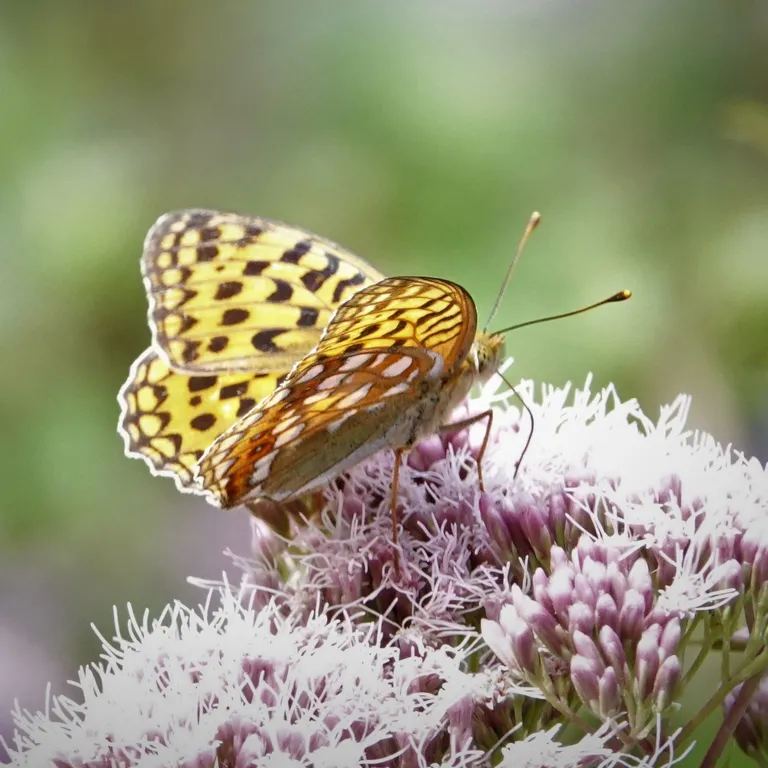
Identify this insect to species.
Fabriciana adippe
